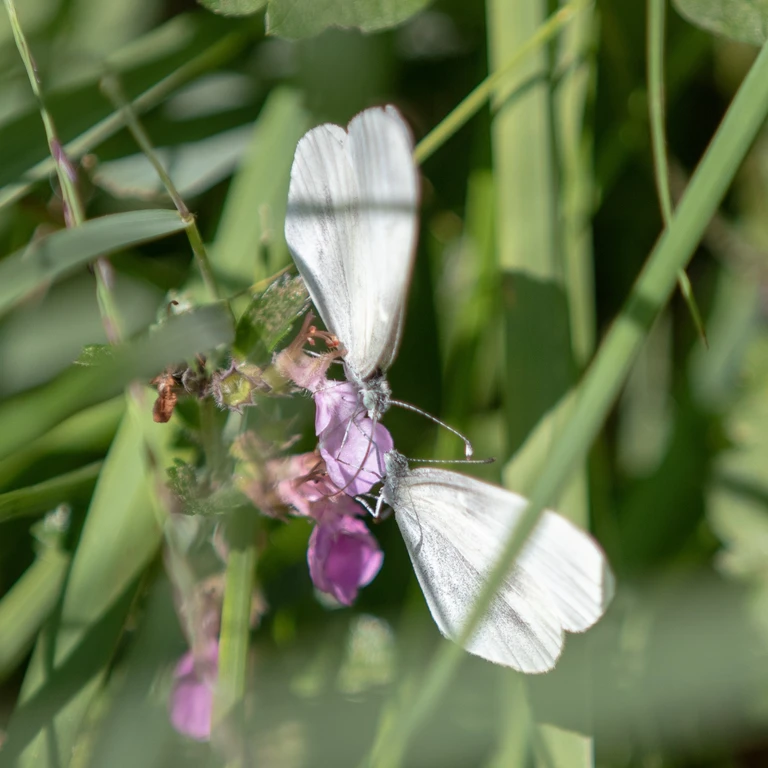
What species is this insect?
Leptidea sinapis/juvernica
